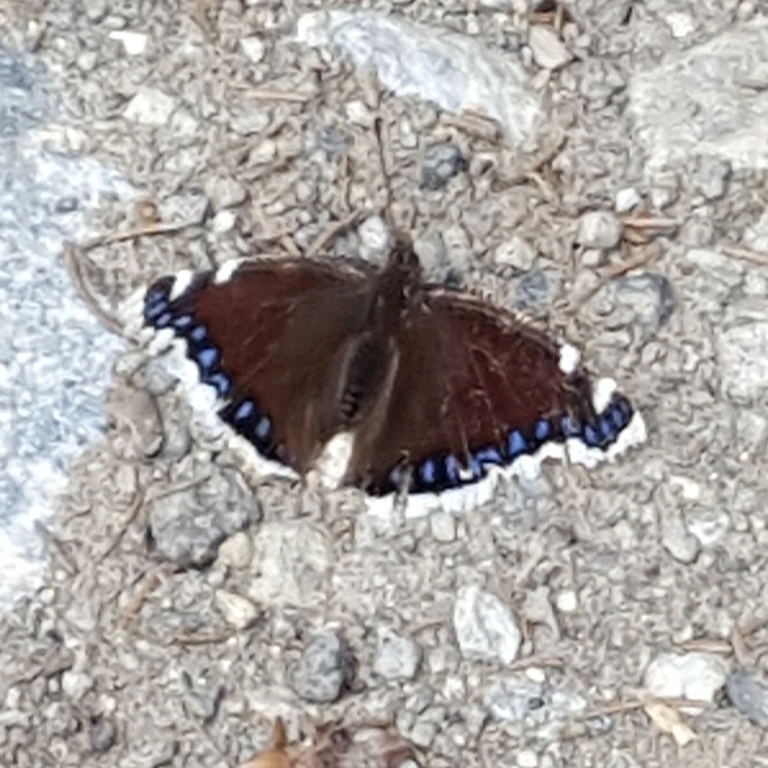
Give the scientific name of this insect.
Nymphalis antiopa
